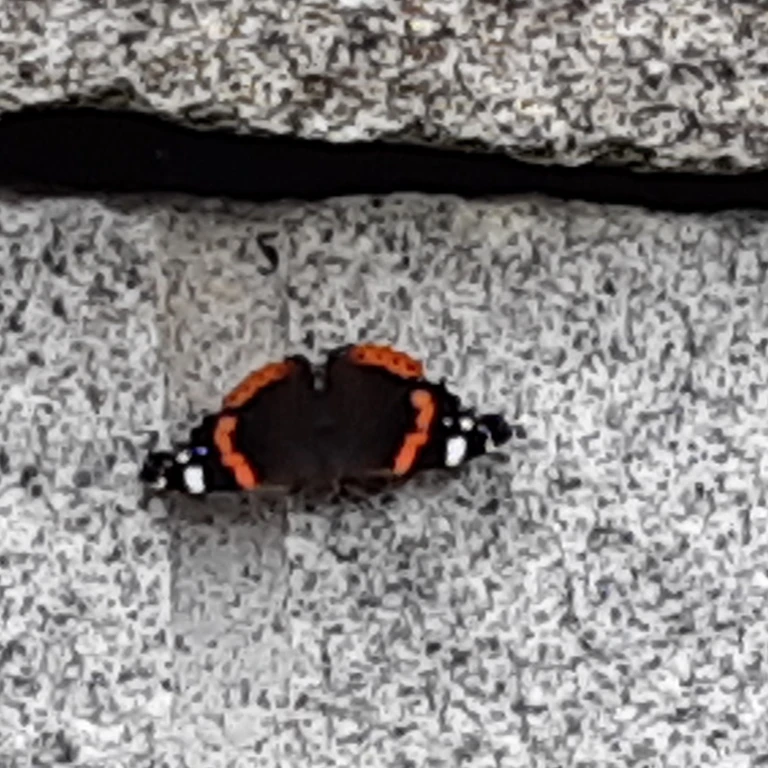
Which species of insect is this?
Vanessa atalanta
